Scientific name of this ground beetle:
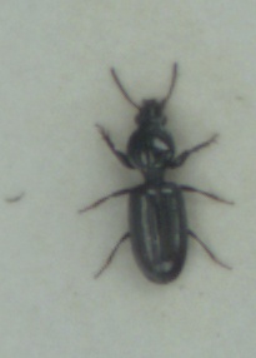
Dyschirius salinus
